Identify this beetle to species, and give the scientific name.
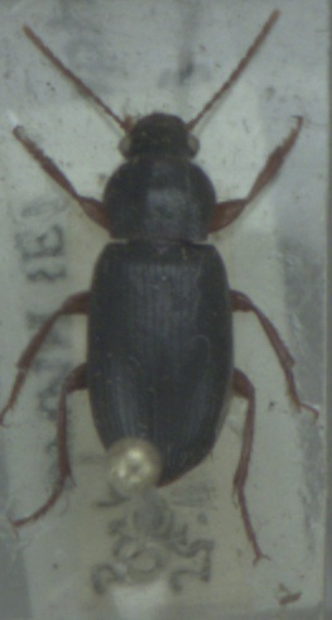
Ophonus puncticeps
